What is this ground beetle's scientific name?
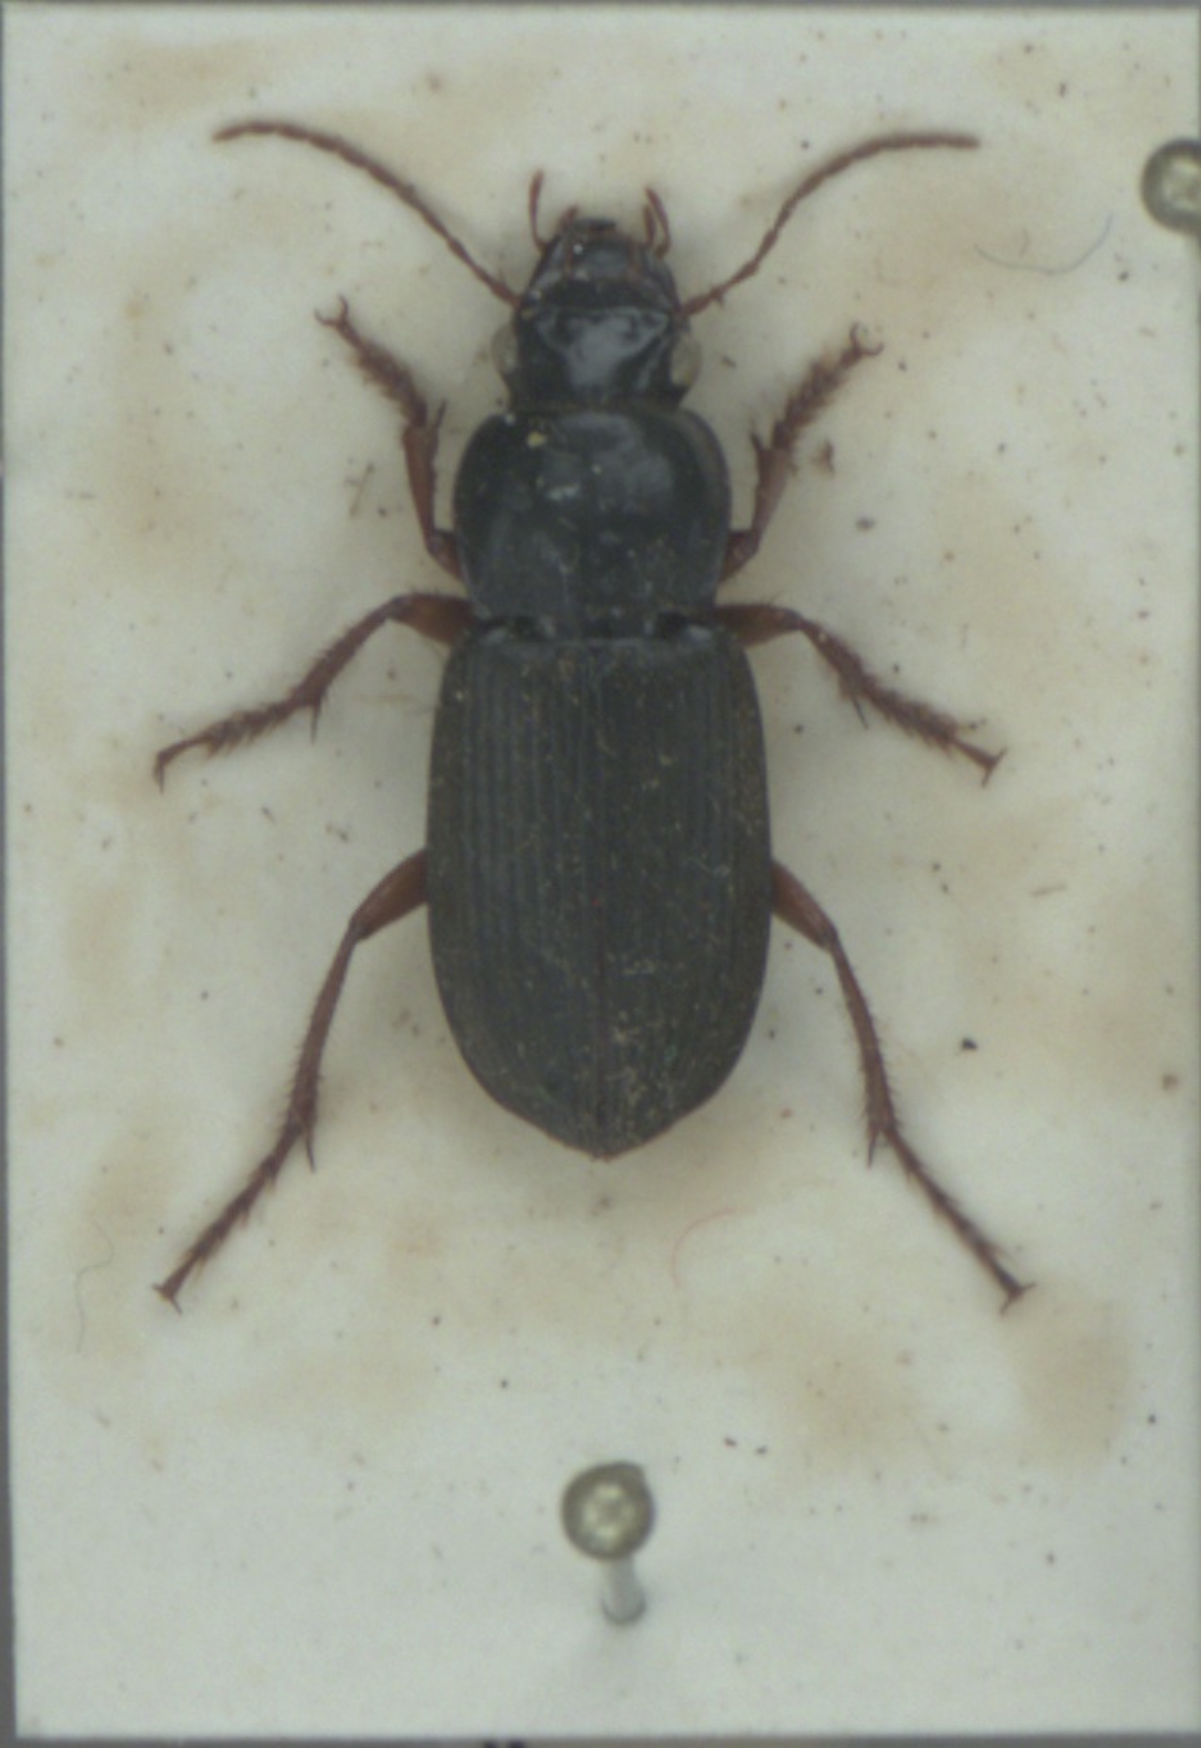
Harpalus rufipes
